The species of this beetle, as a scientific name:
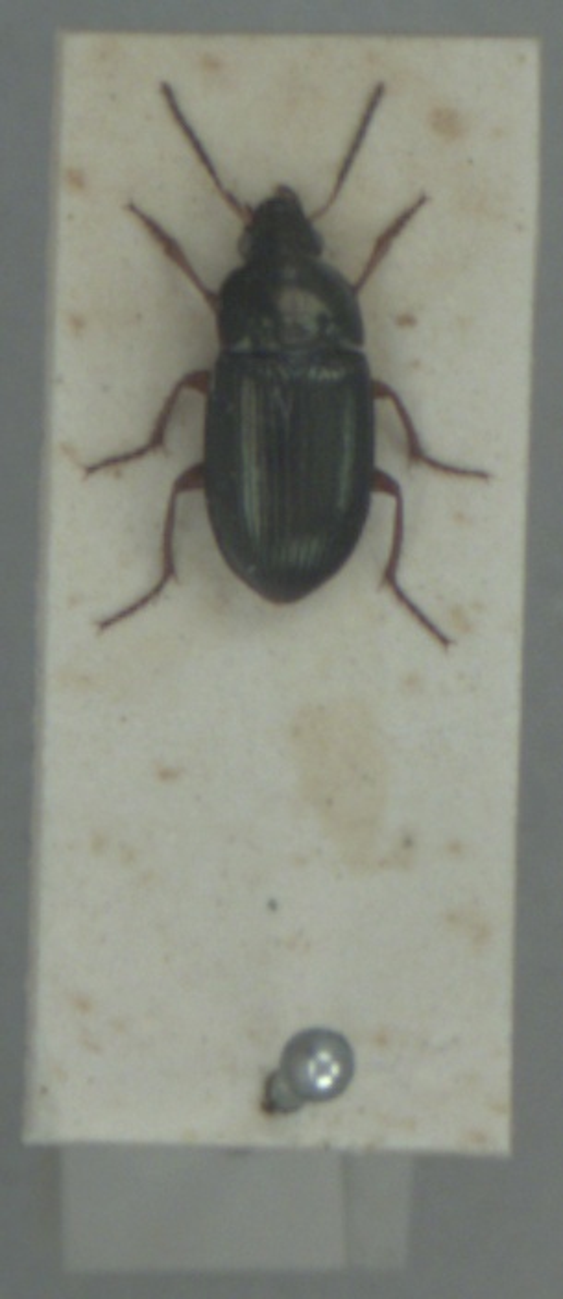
Amara anthobia
